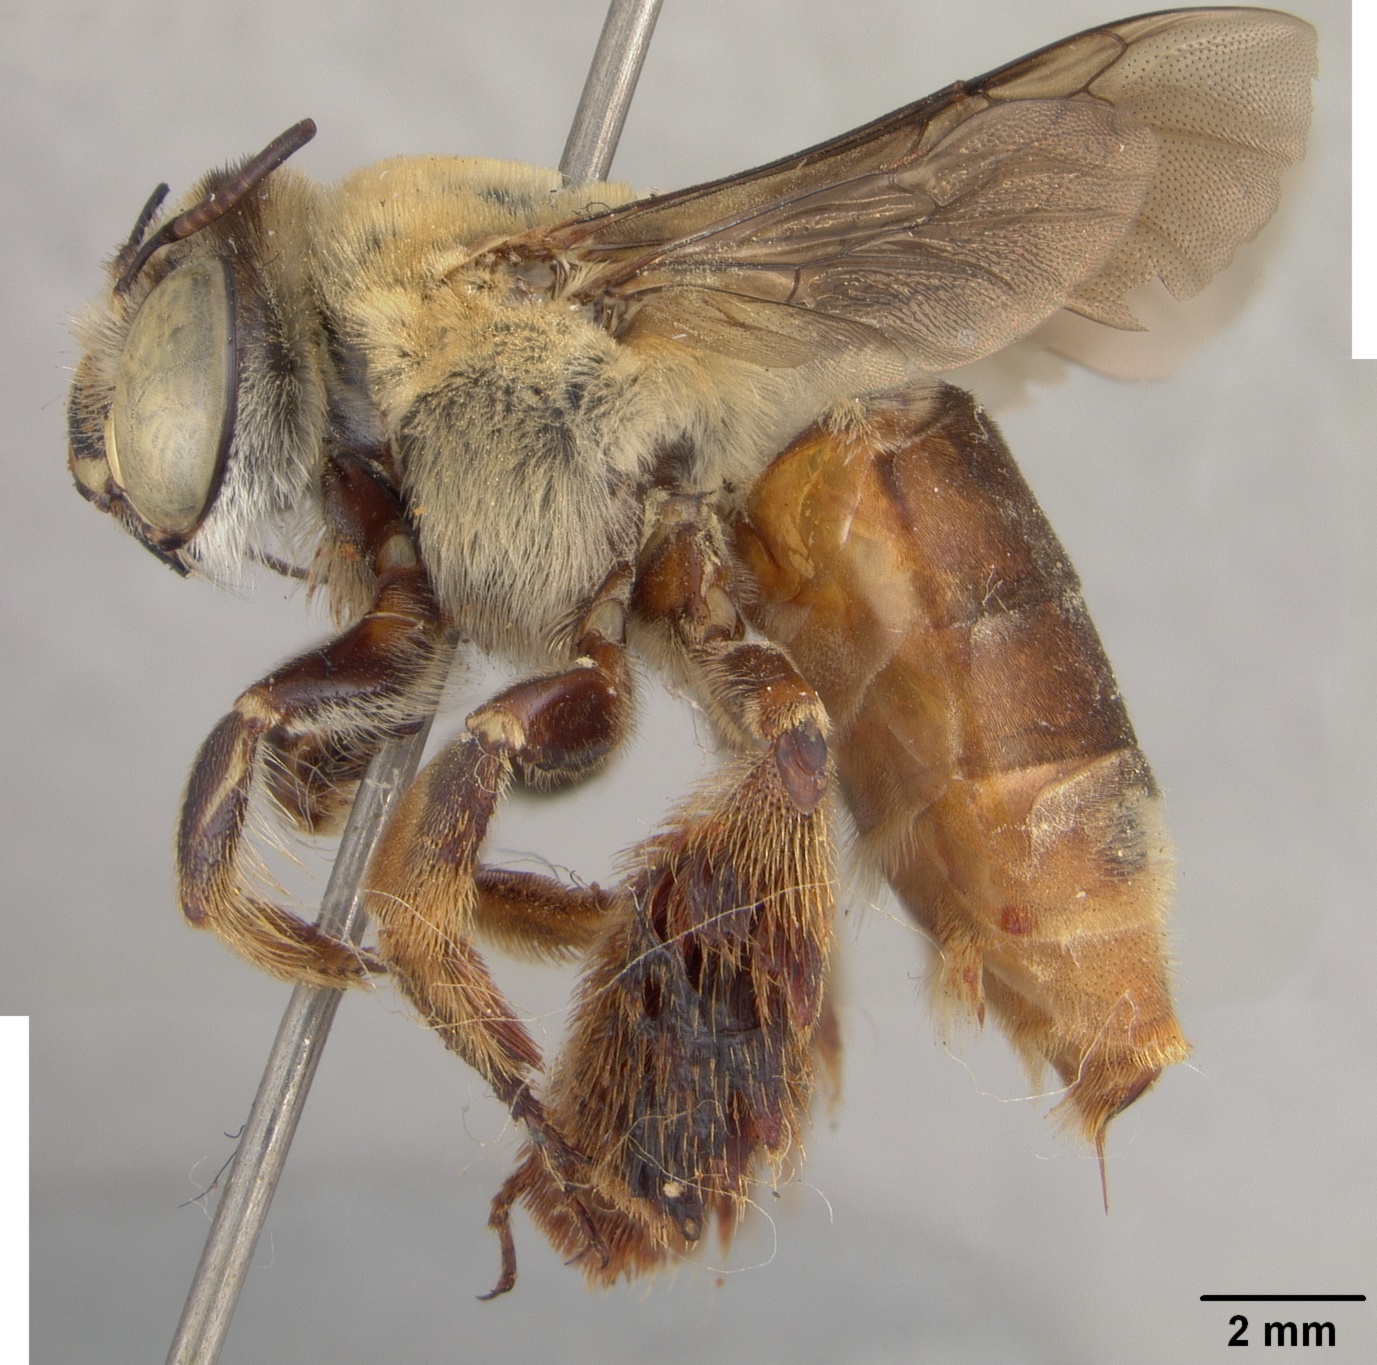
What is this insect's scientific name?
Centris inermis
